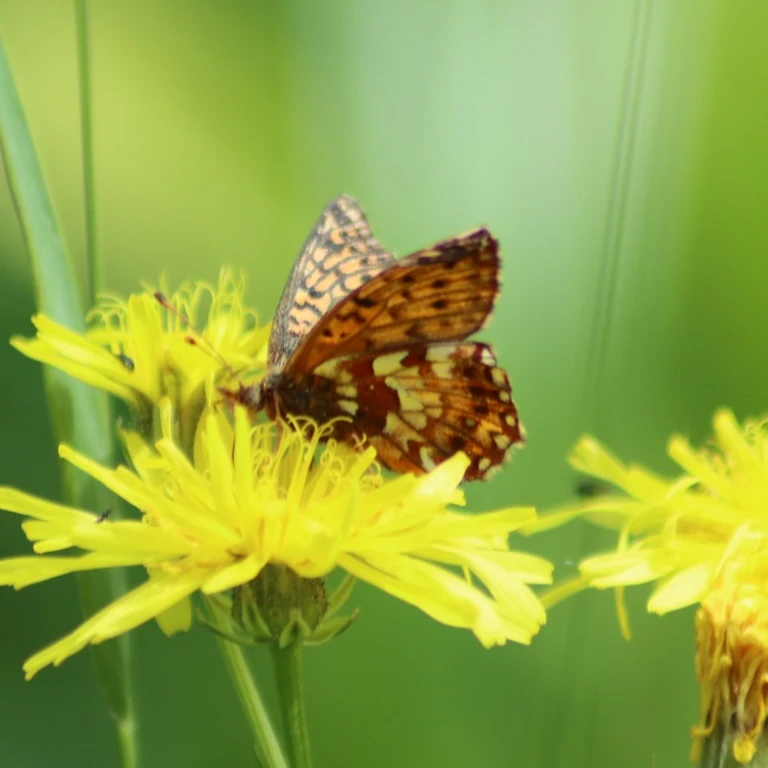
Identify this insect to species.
Boloria aquilonaris
